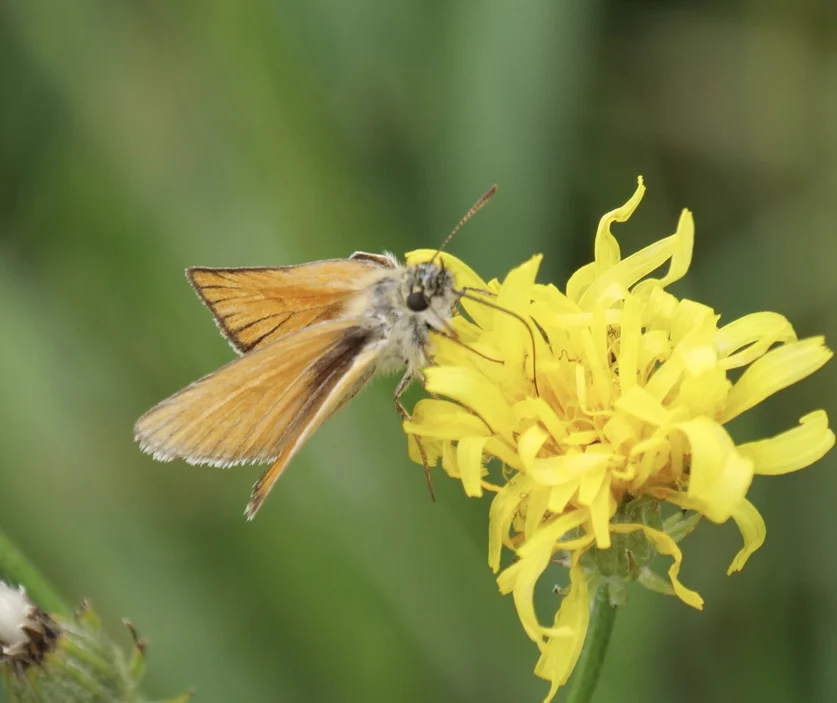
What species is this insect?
Thymelicus sylvestris
